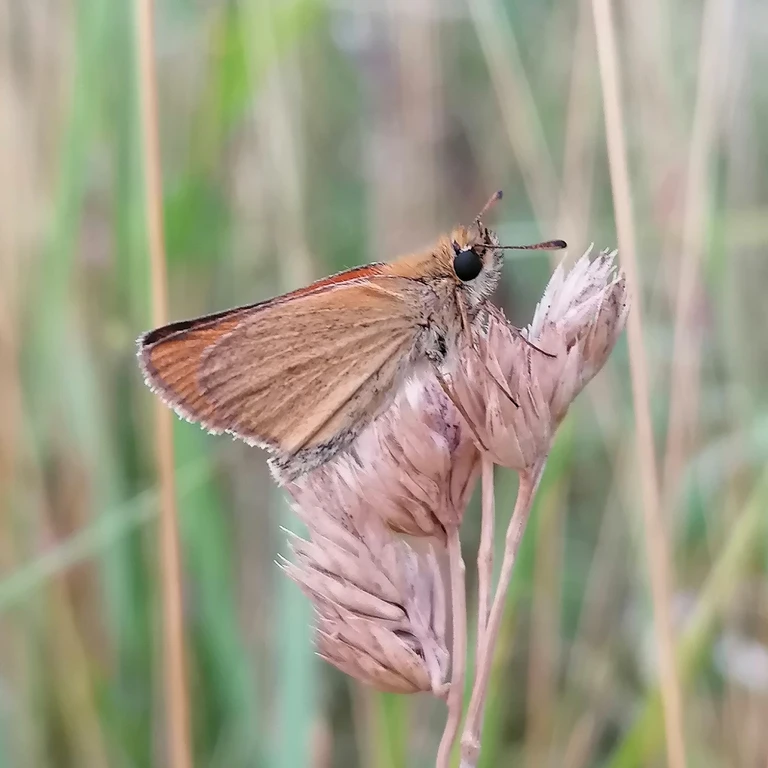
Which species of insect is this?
Thymelicus lineola
